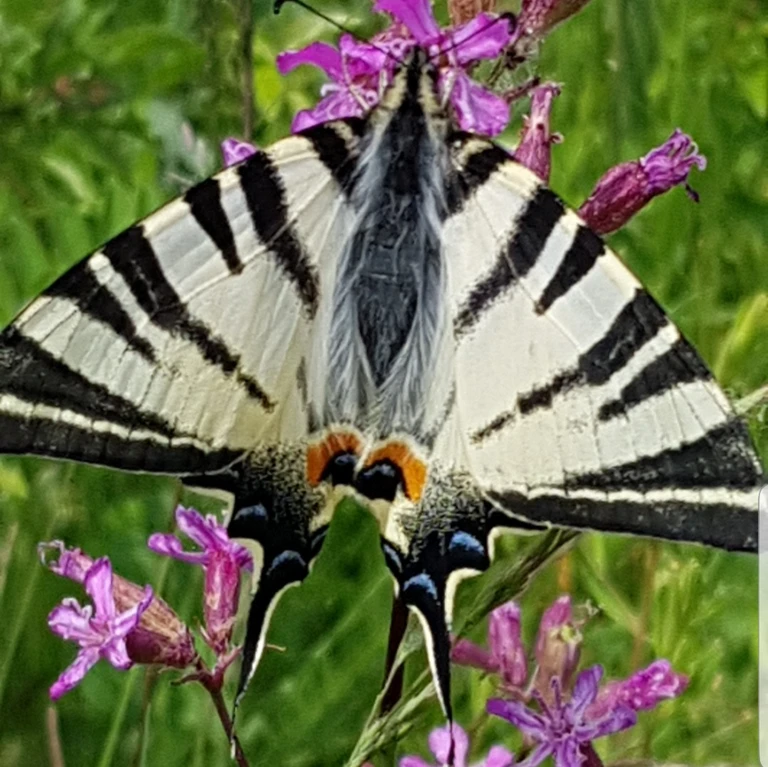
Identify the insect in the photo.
Iphiclides podalirius
